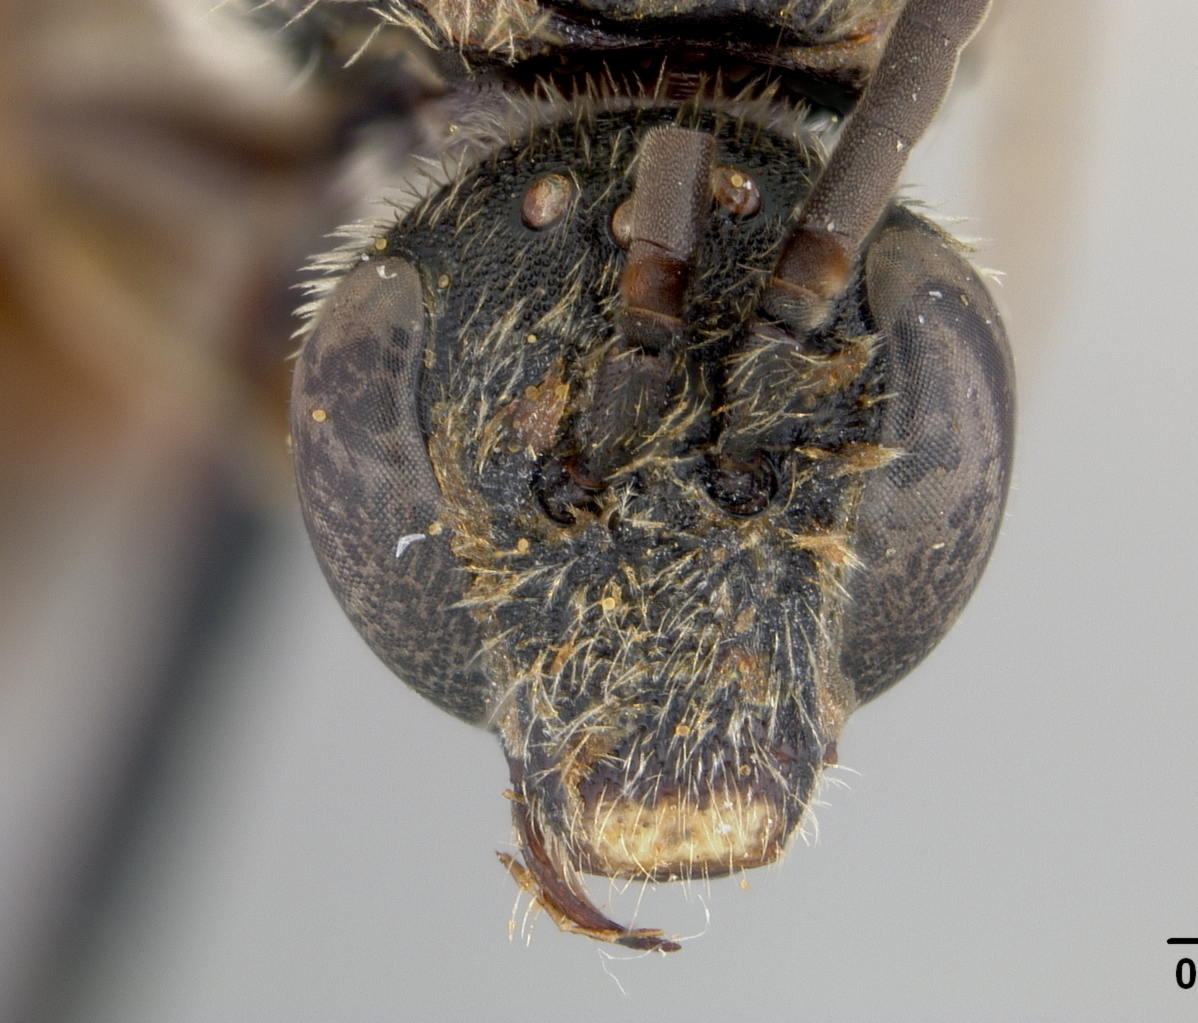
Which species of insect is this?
Halictus wittenbourgi
